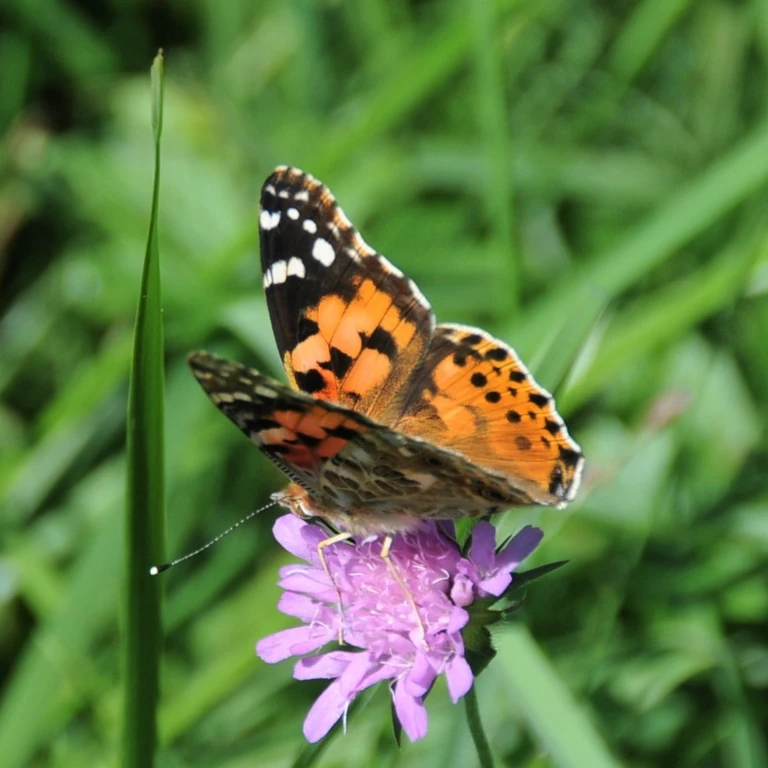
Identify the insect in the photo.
Vanessa cardui
